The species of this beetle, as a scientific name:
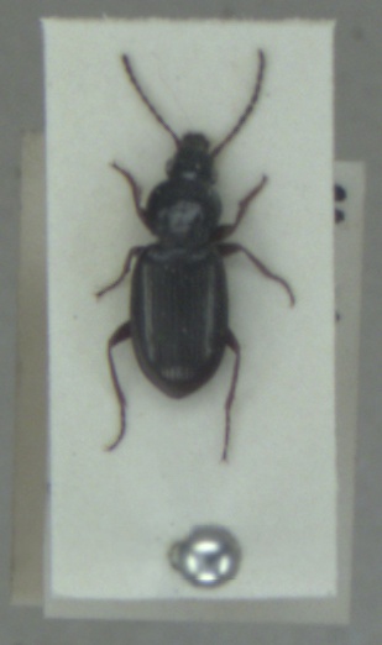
Pterostichus strenuus
